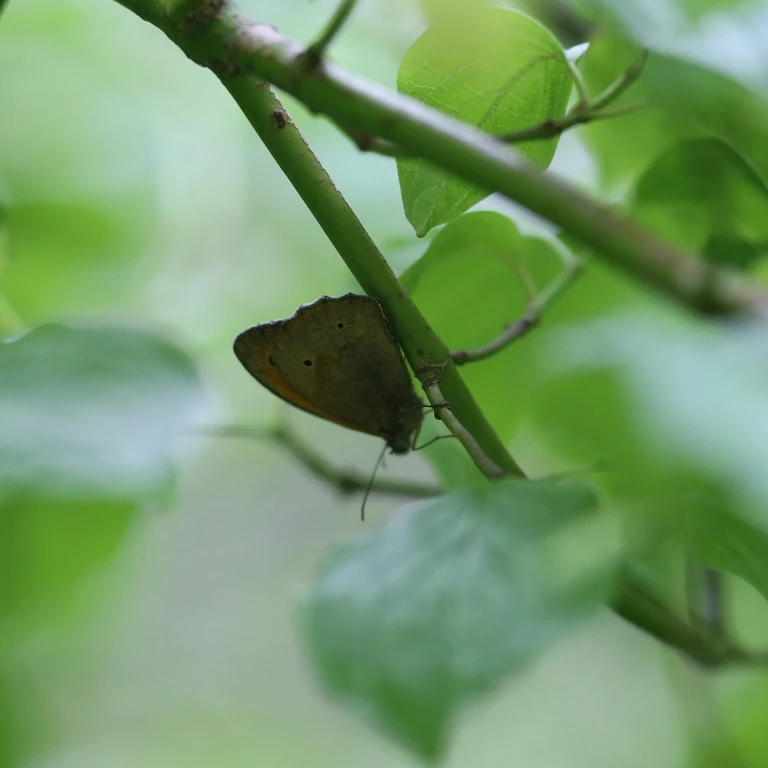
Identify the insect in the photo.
Maniola jurtina
